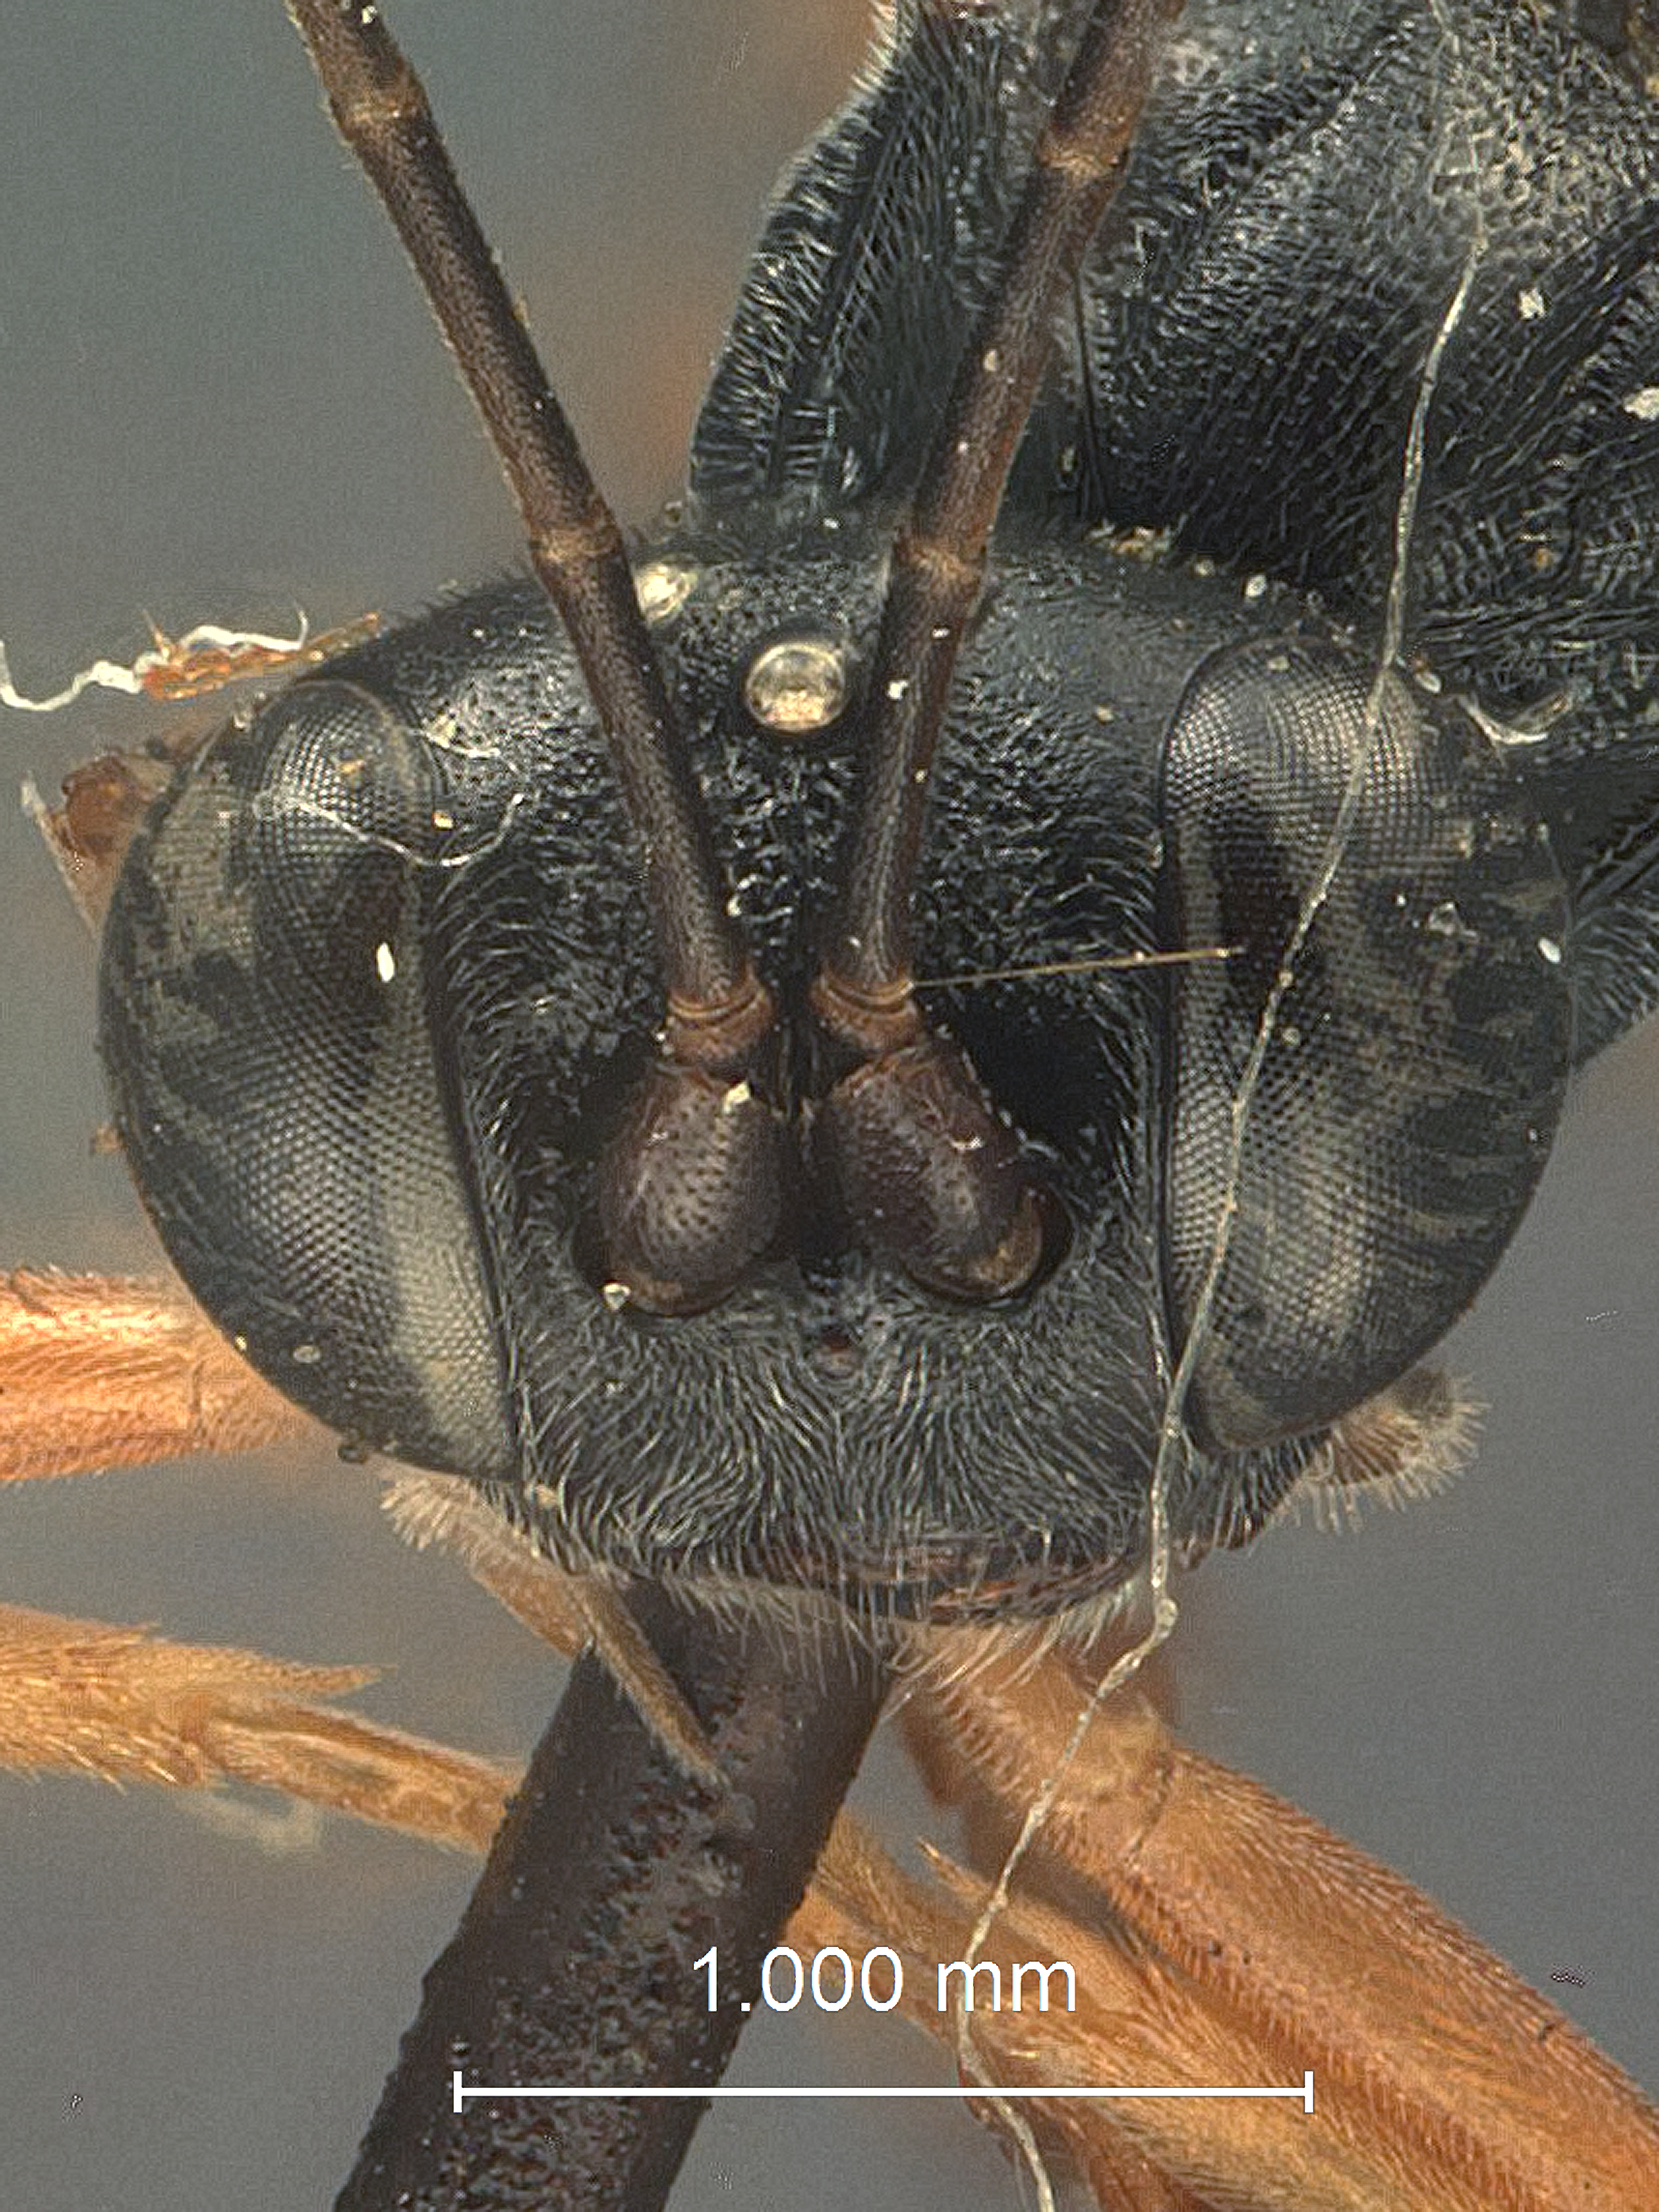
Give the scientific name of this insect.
Caenocryptus newcomeri
